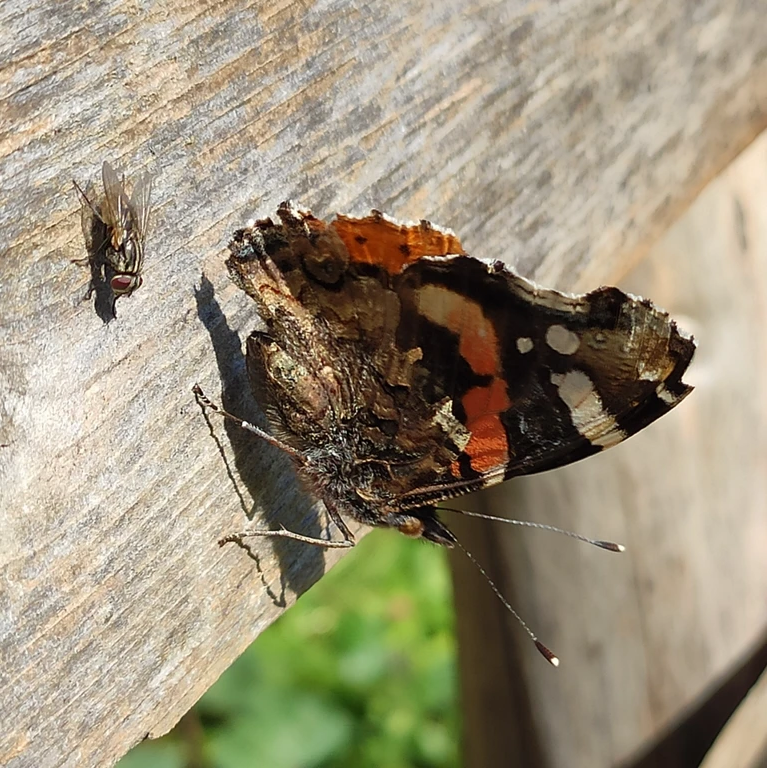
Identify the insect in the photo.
Vanessa atalanta
